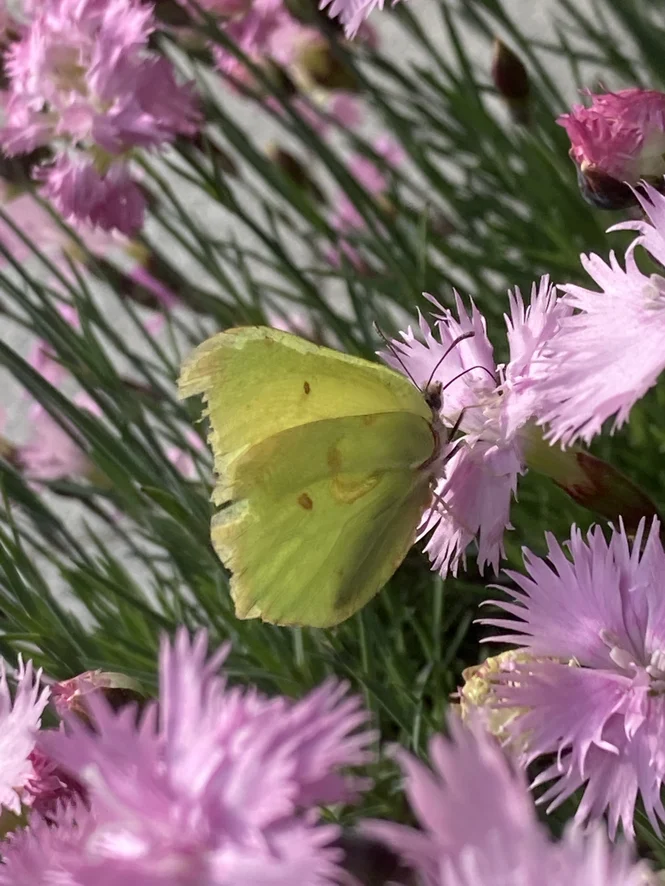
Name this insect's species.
Gonepteryx rhamni
